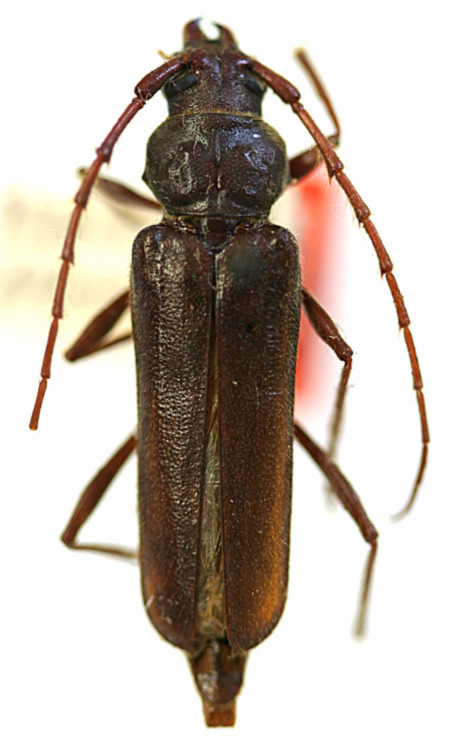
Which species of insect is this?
Eucrossus villicornis (also Eucrossus phoenicis)
